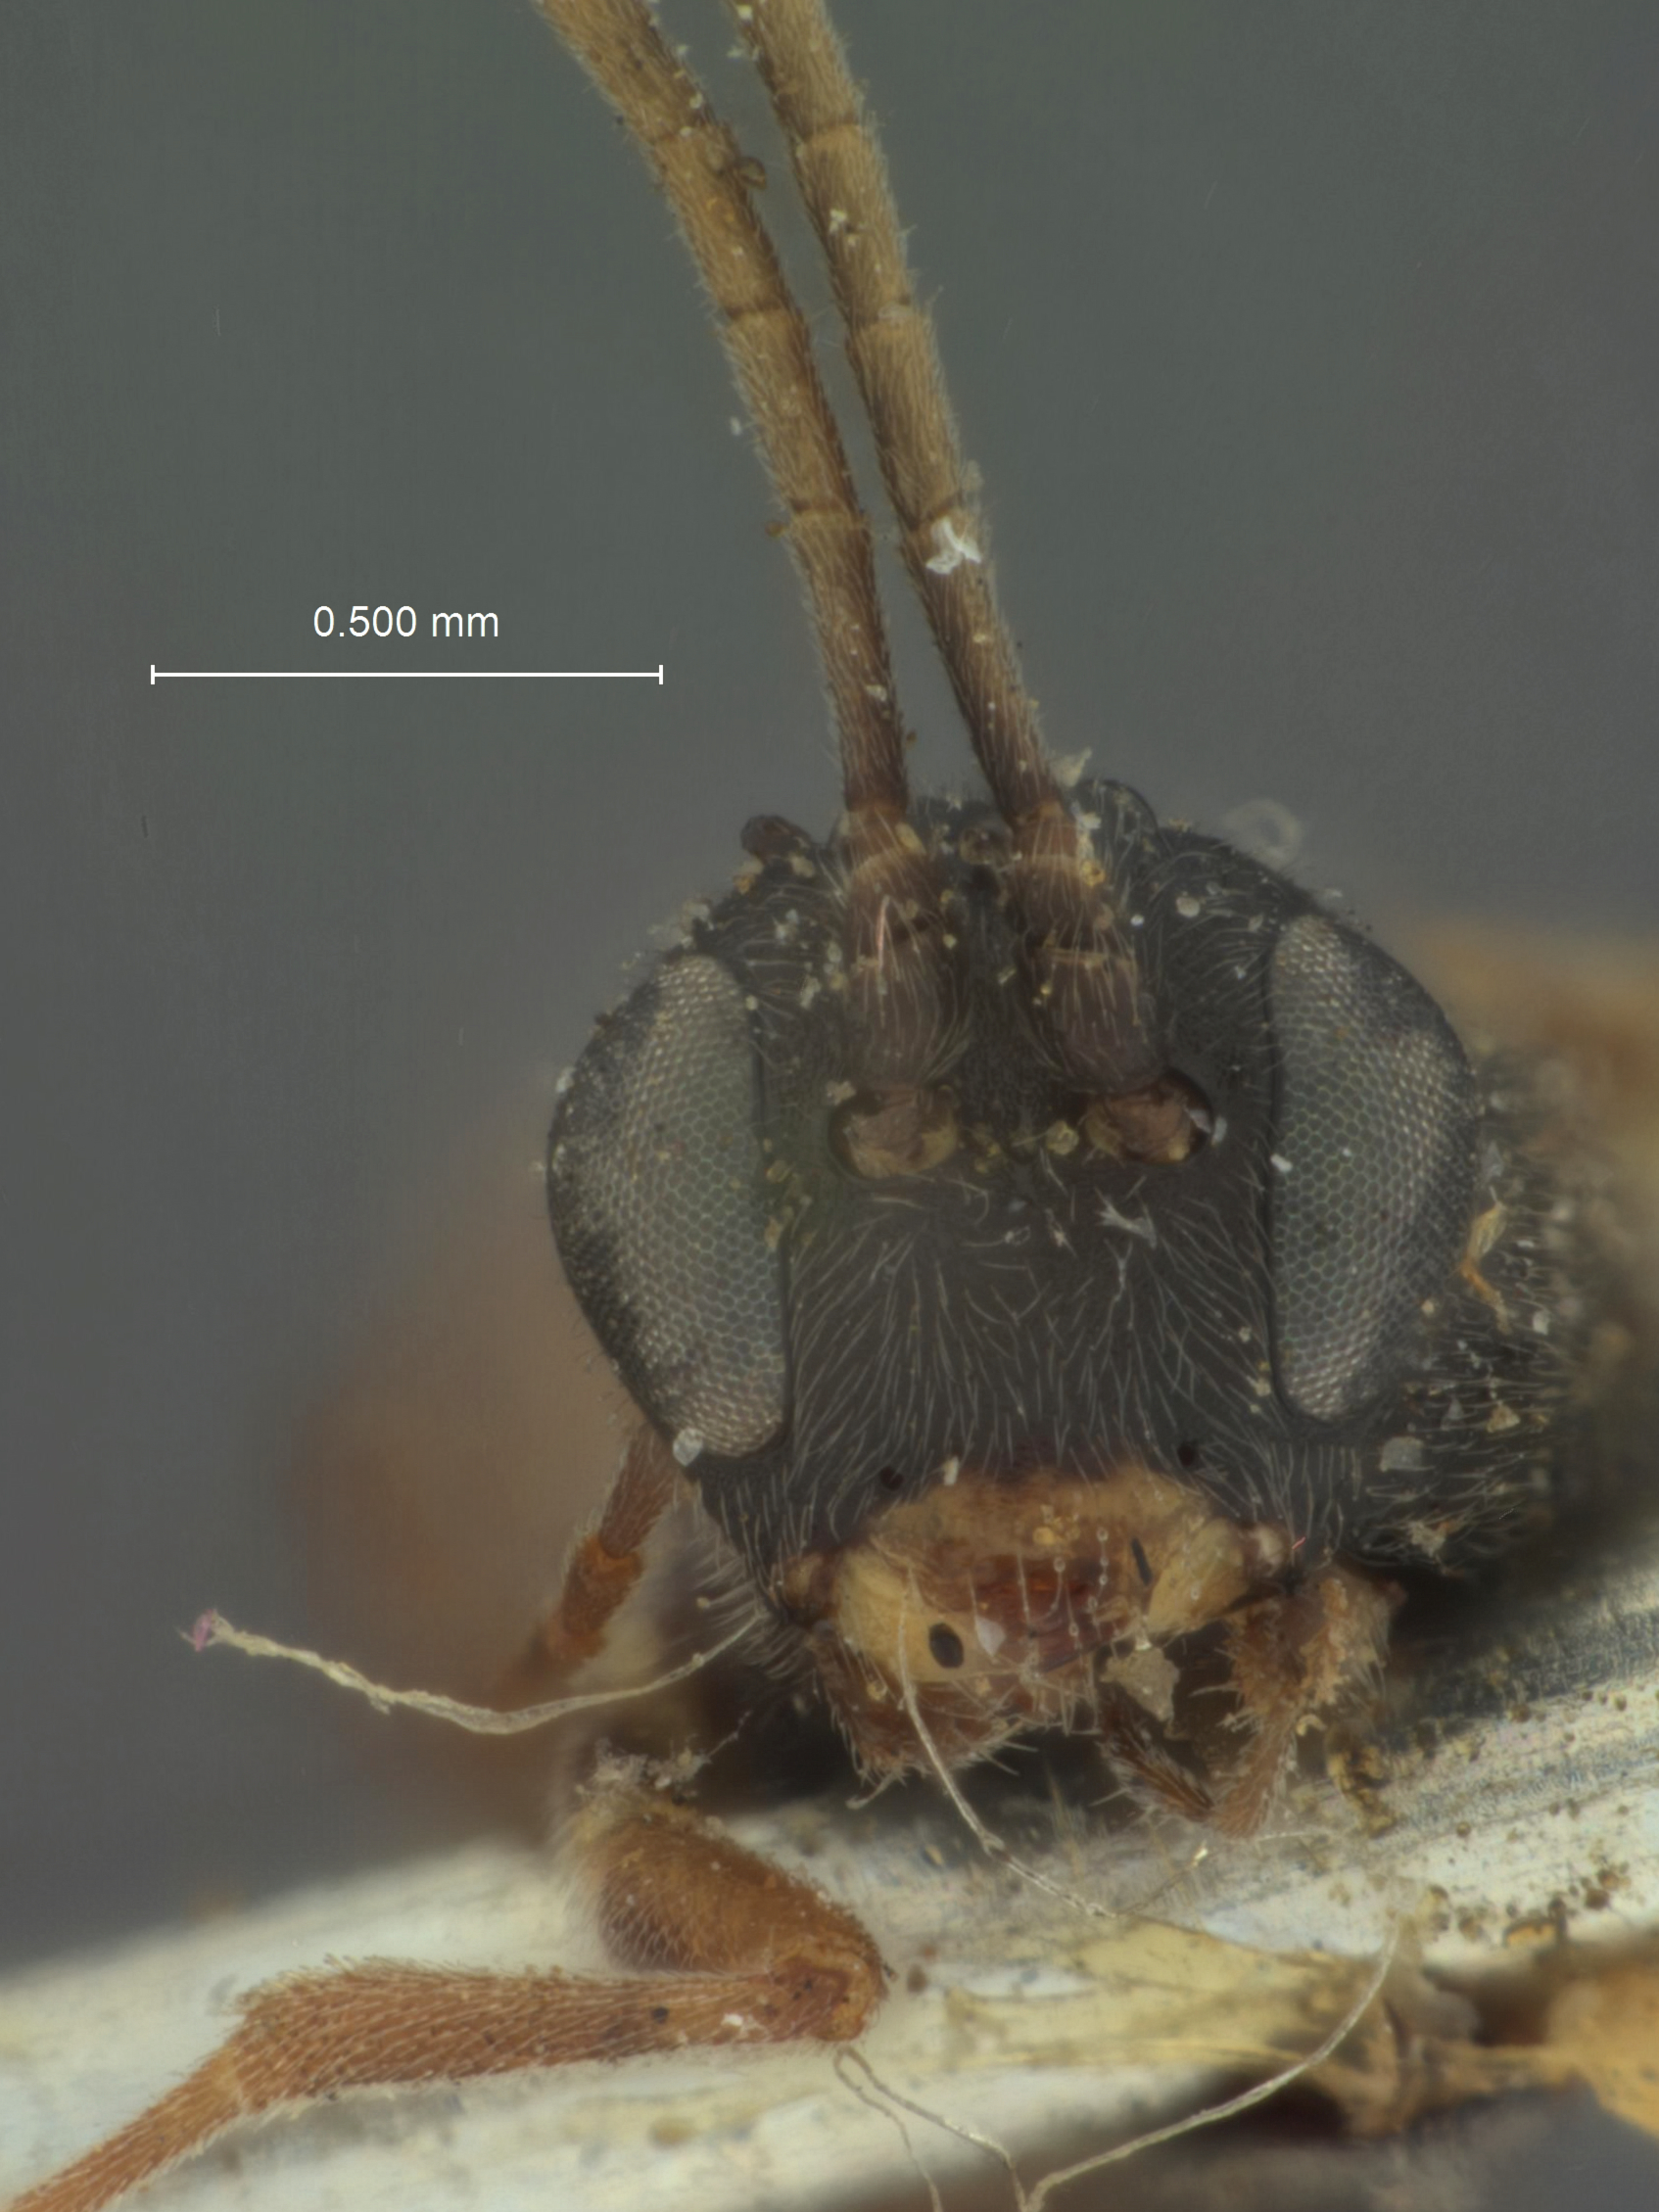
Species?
Calliphrurus minor
